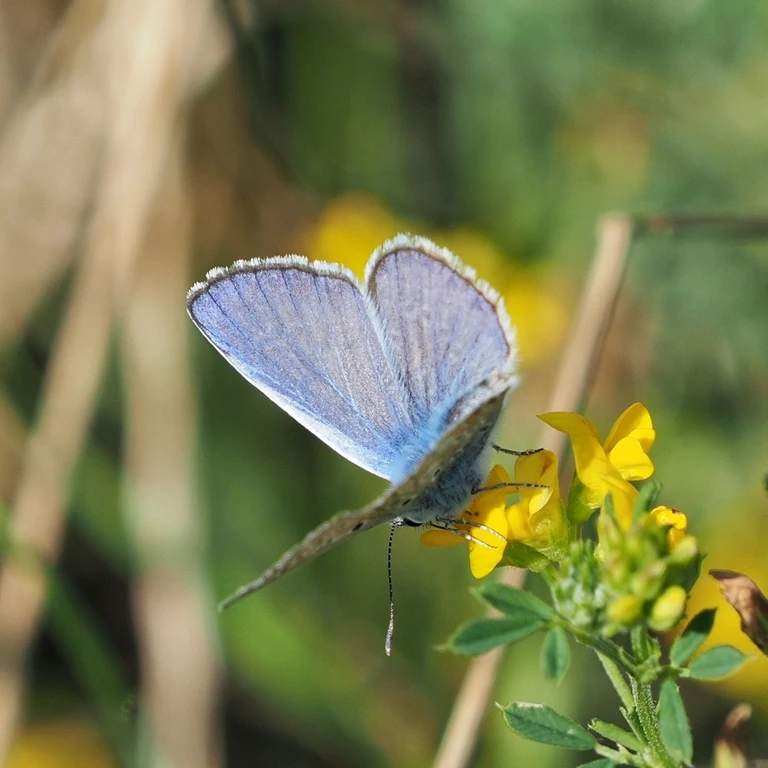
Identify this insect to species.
Polyommatus icarus
